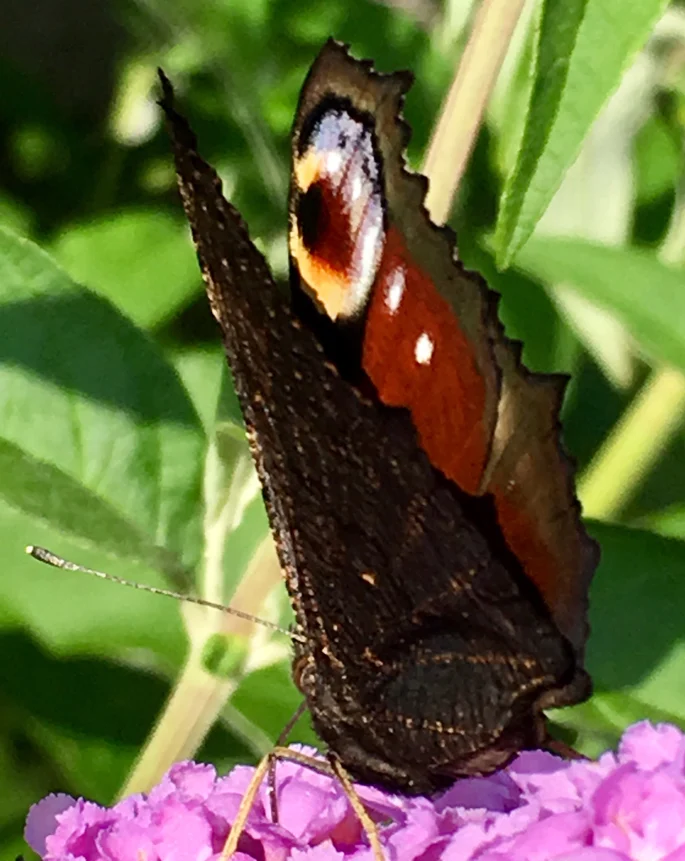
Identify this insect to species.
Aglais io
